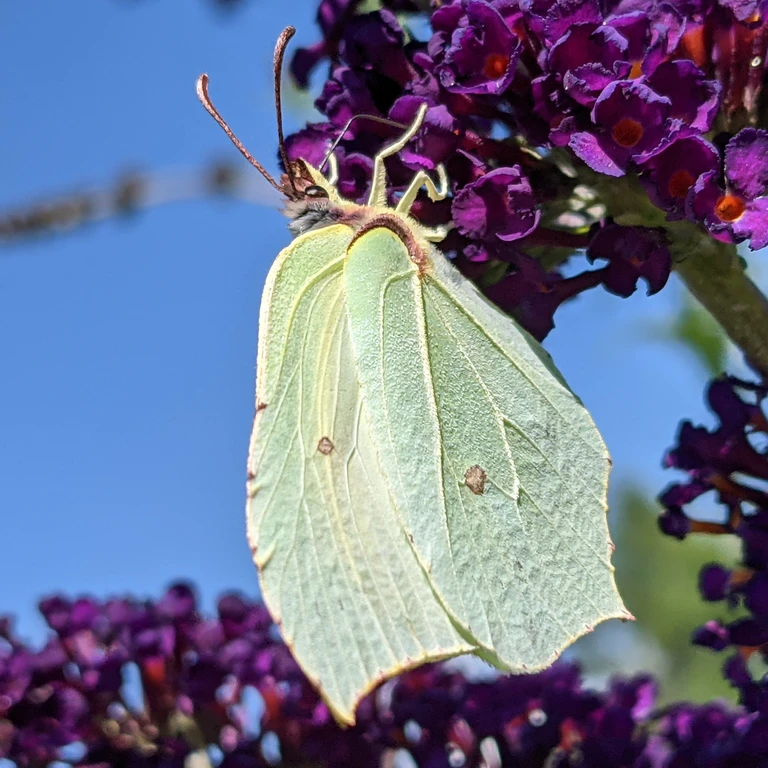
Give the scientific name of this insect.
Gonepteryx rhamni
